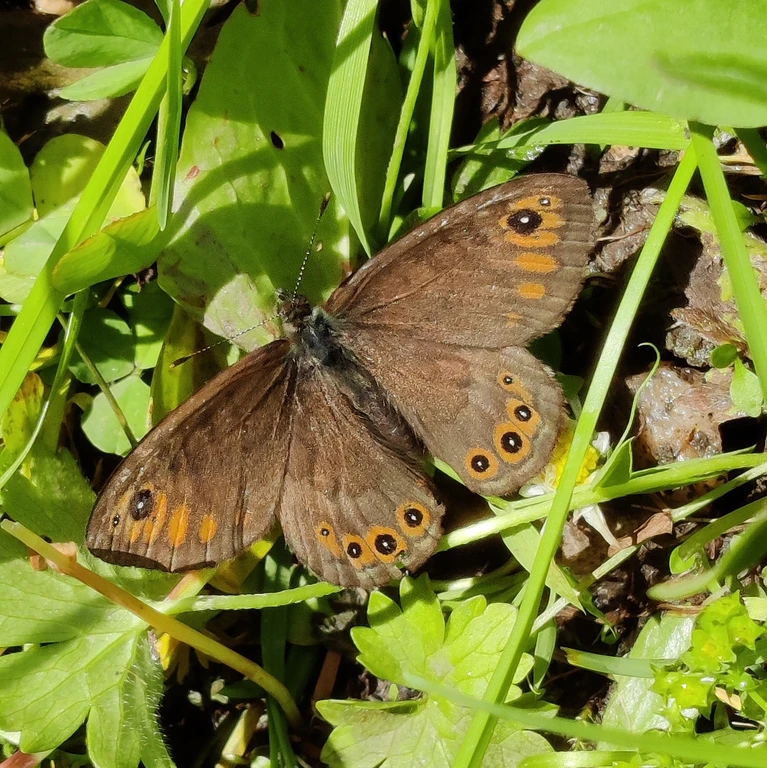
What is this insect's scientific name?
Lasiommata petropolitana (also Pararge petropolitana)
